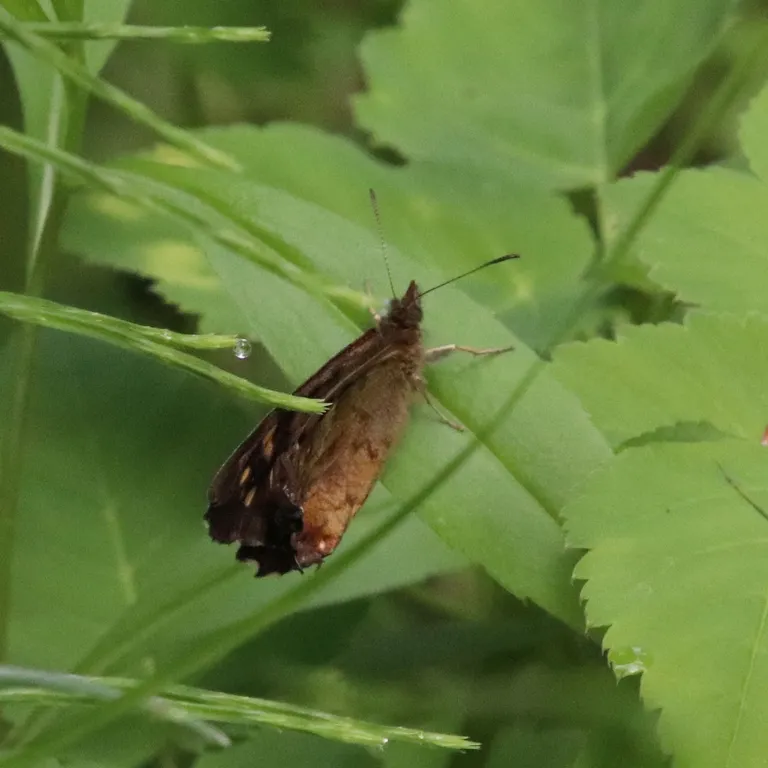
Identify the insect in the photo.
Pararge aegeria
